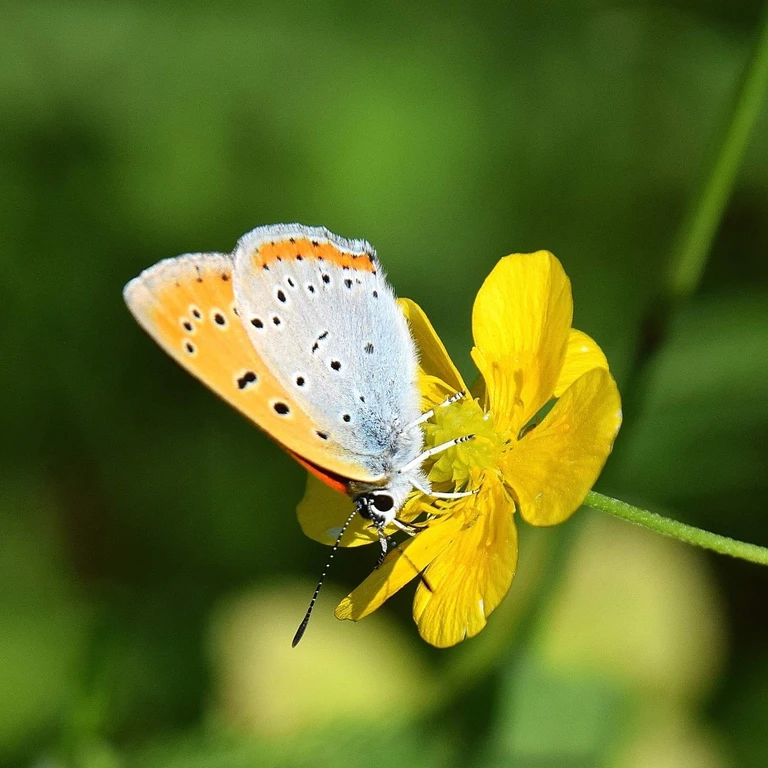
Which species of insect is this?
Lycaena dispar
